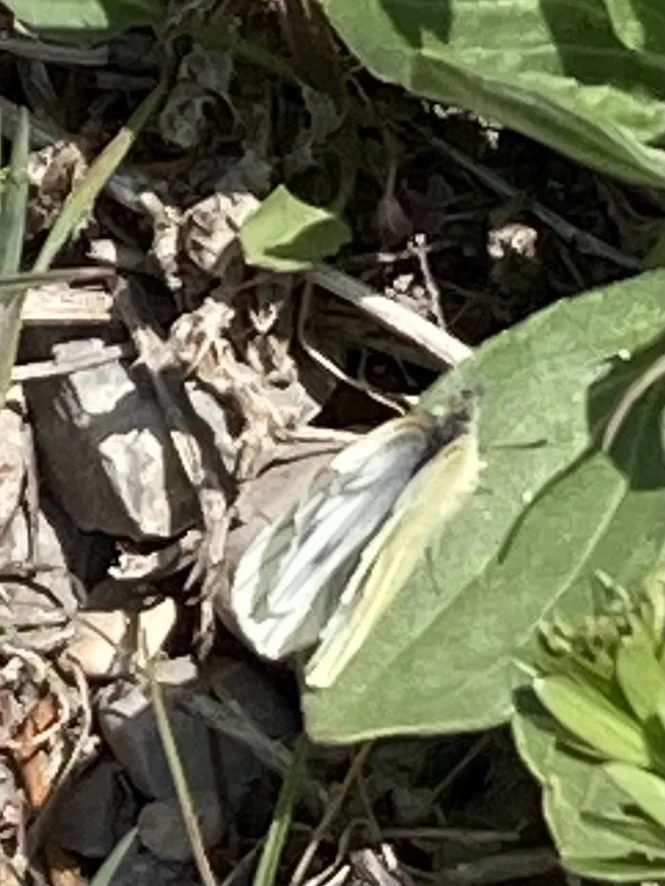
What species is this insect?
Pieris napi
